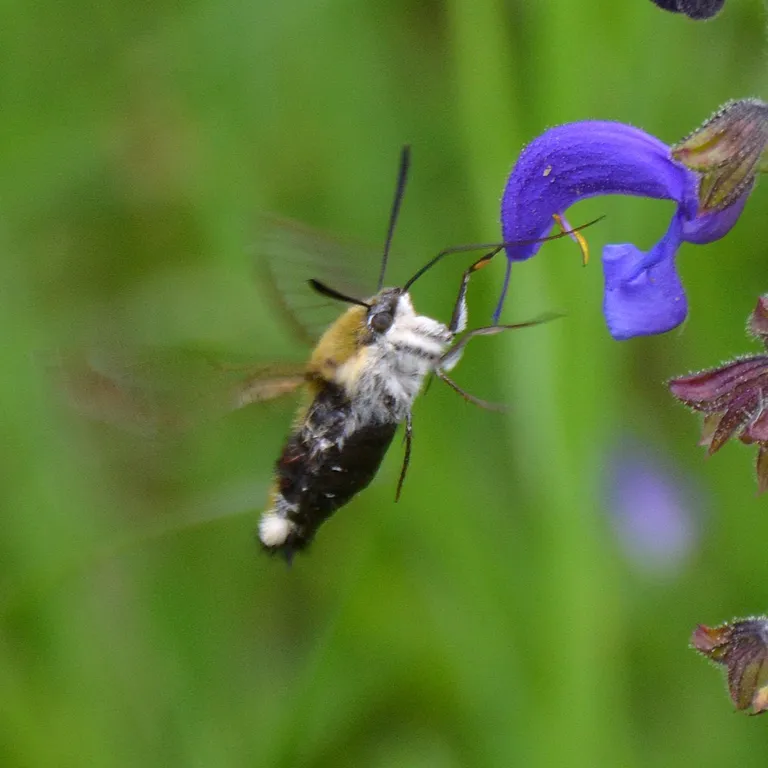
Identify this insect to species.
Hemaris fuciformis
